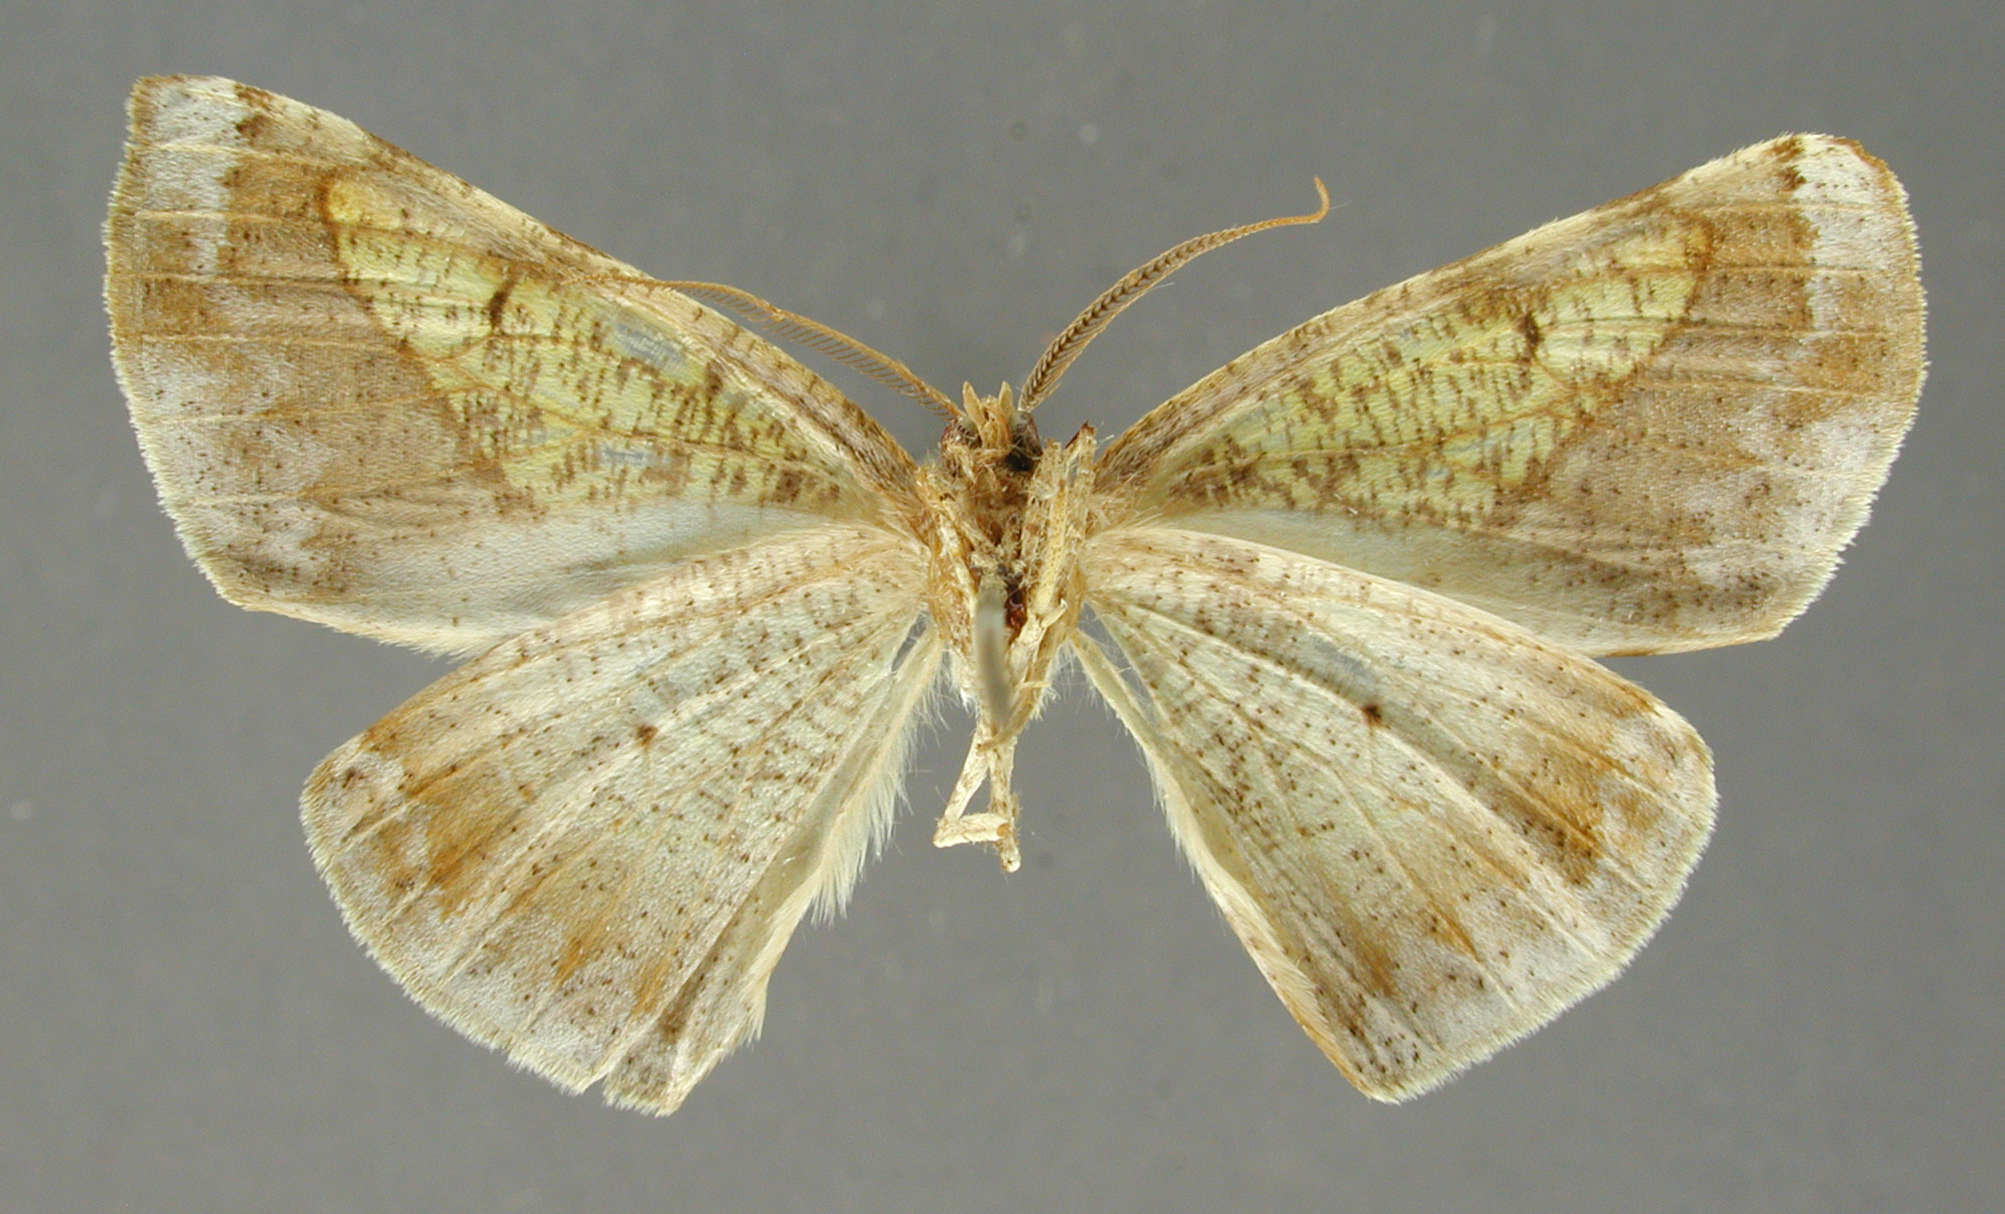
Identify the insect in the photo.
Apicia lepida
